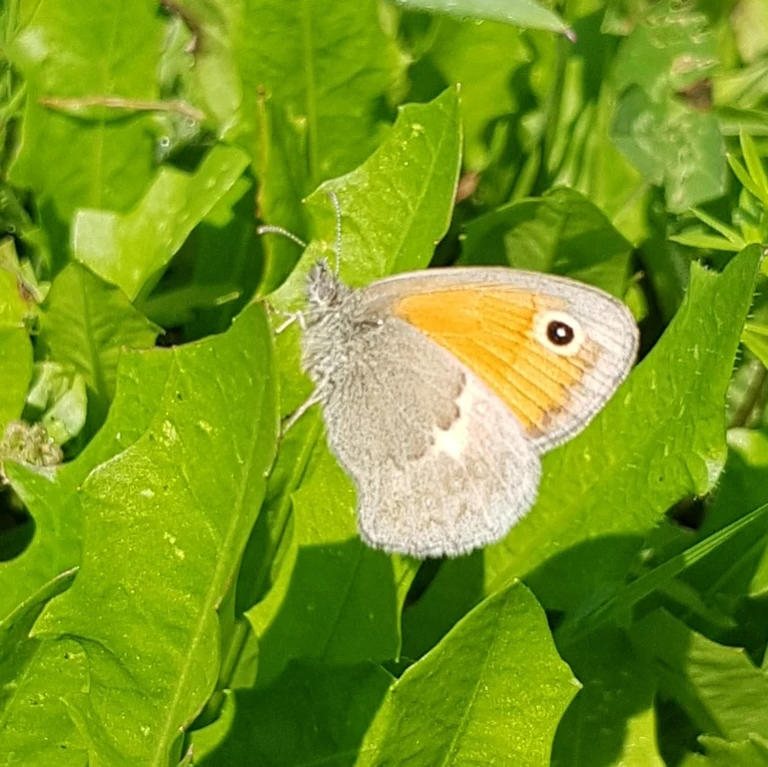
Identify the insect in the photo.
Coenonympha pamphilus
